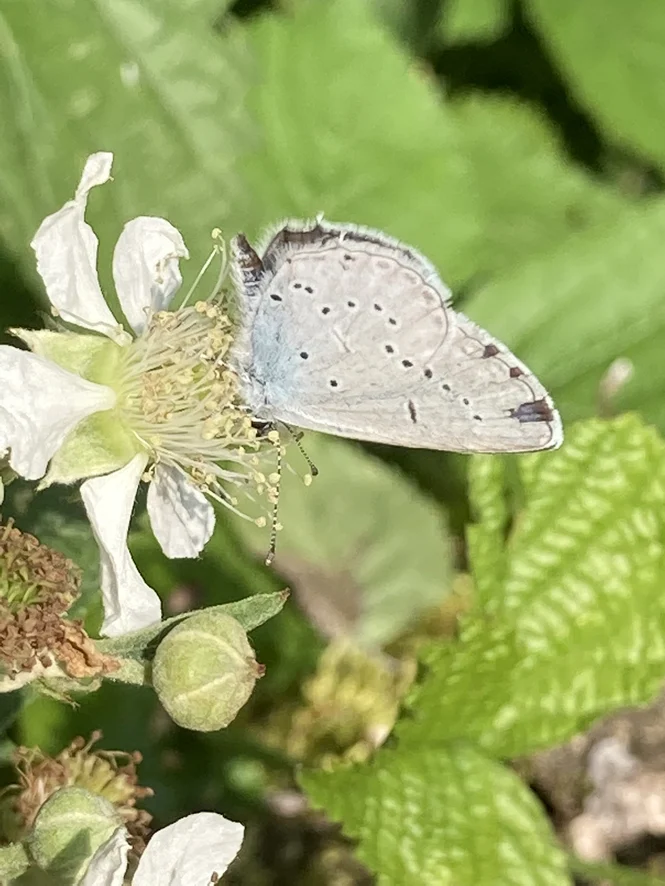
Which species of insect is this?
Cupido decolorata (also Elkalyce decolorata)
